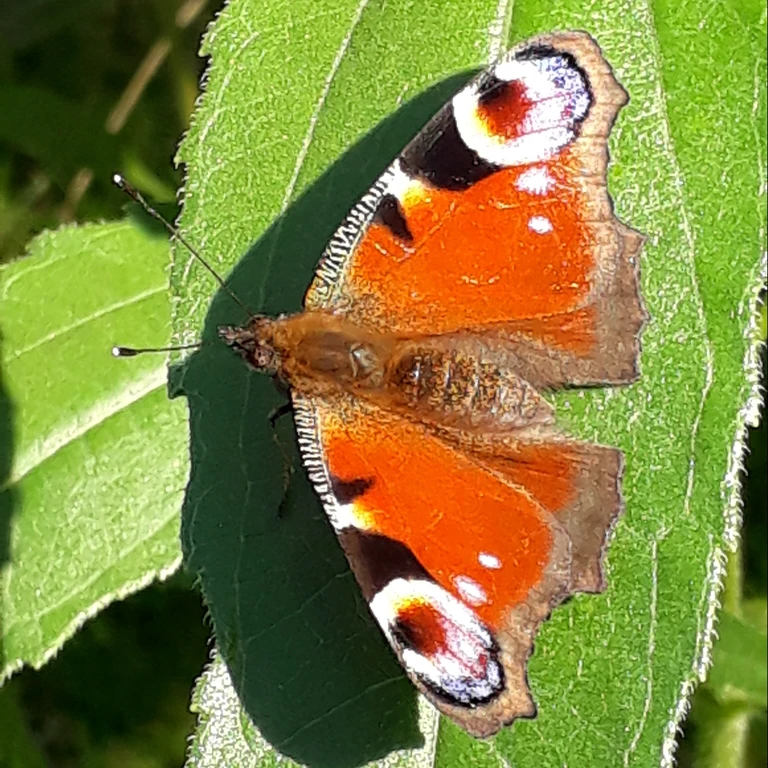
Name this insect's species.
Aglais io
